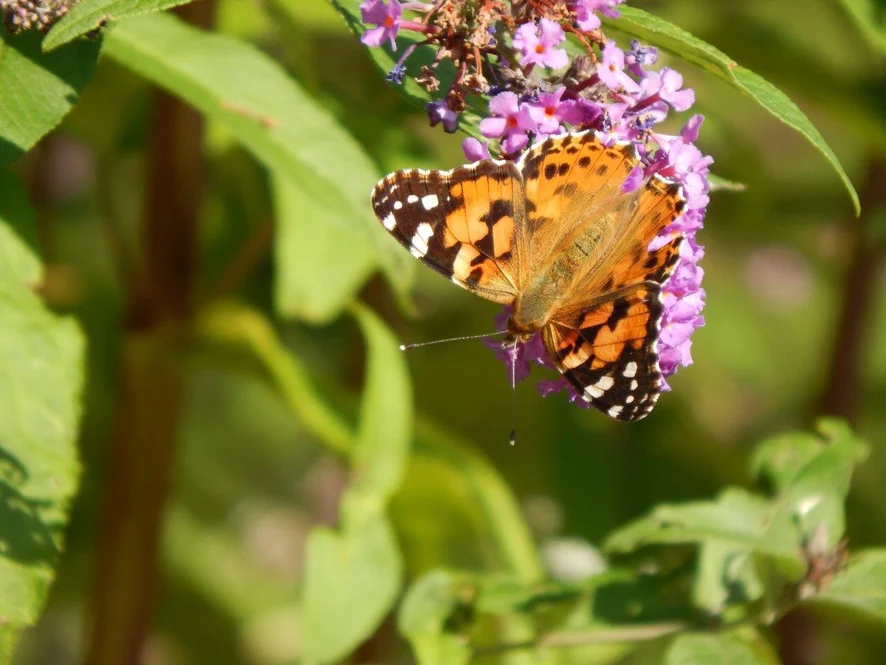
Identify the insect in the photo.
Vanessa cardui
